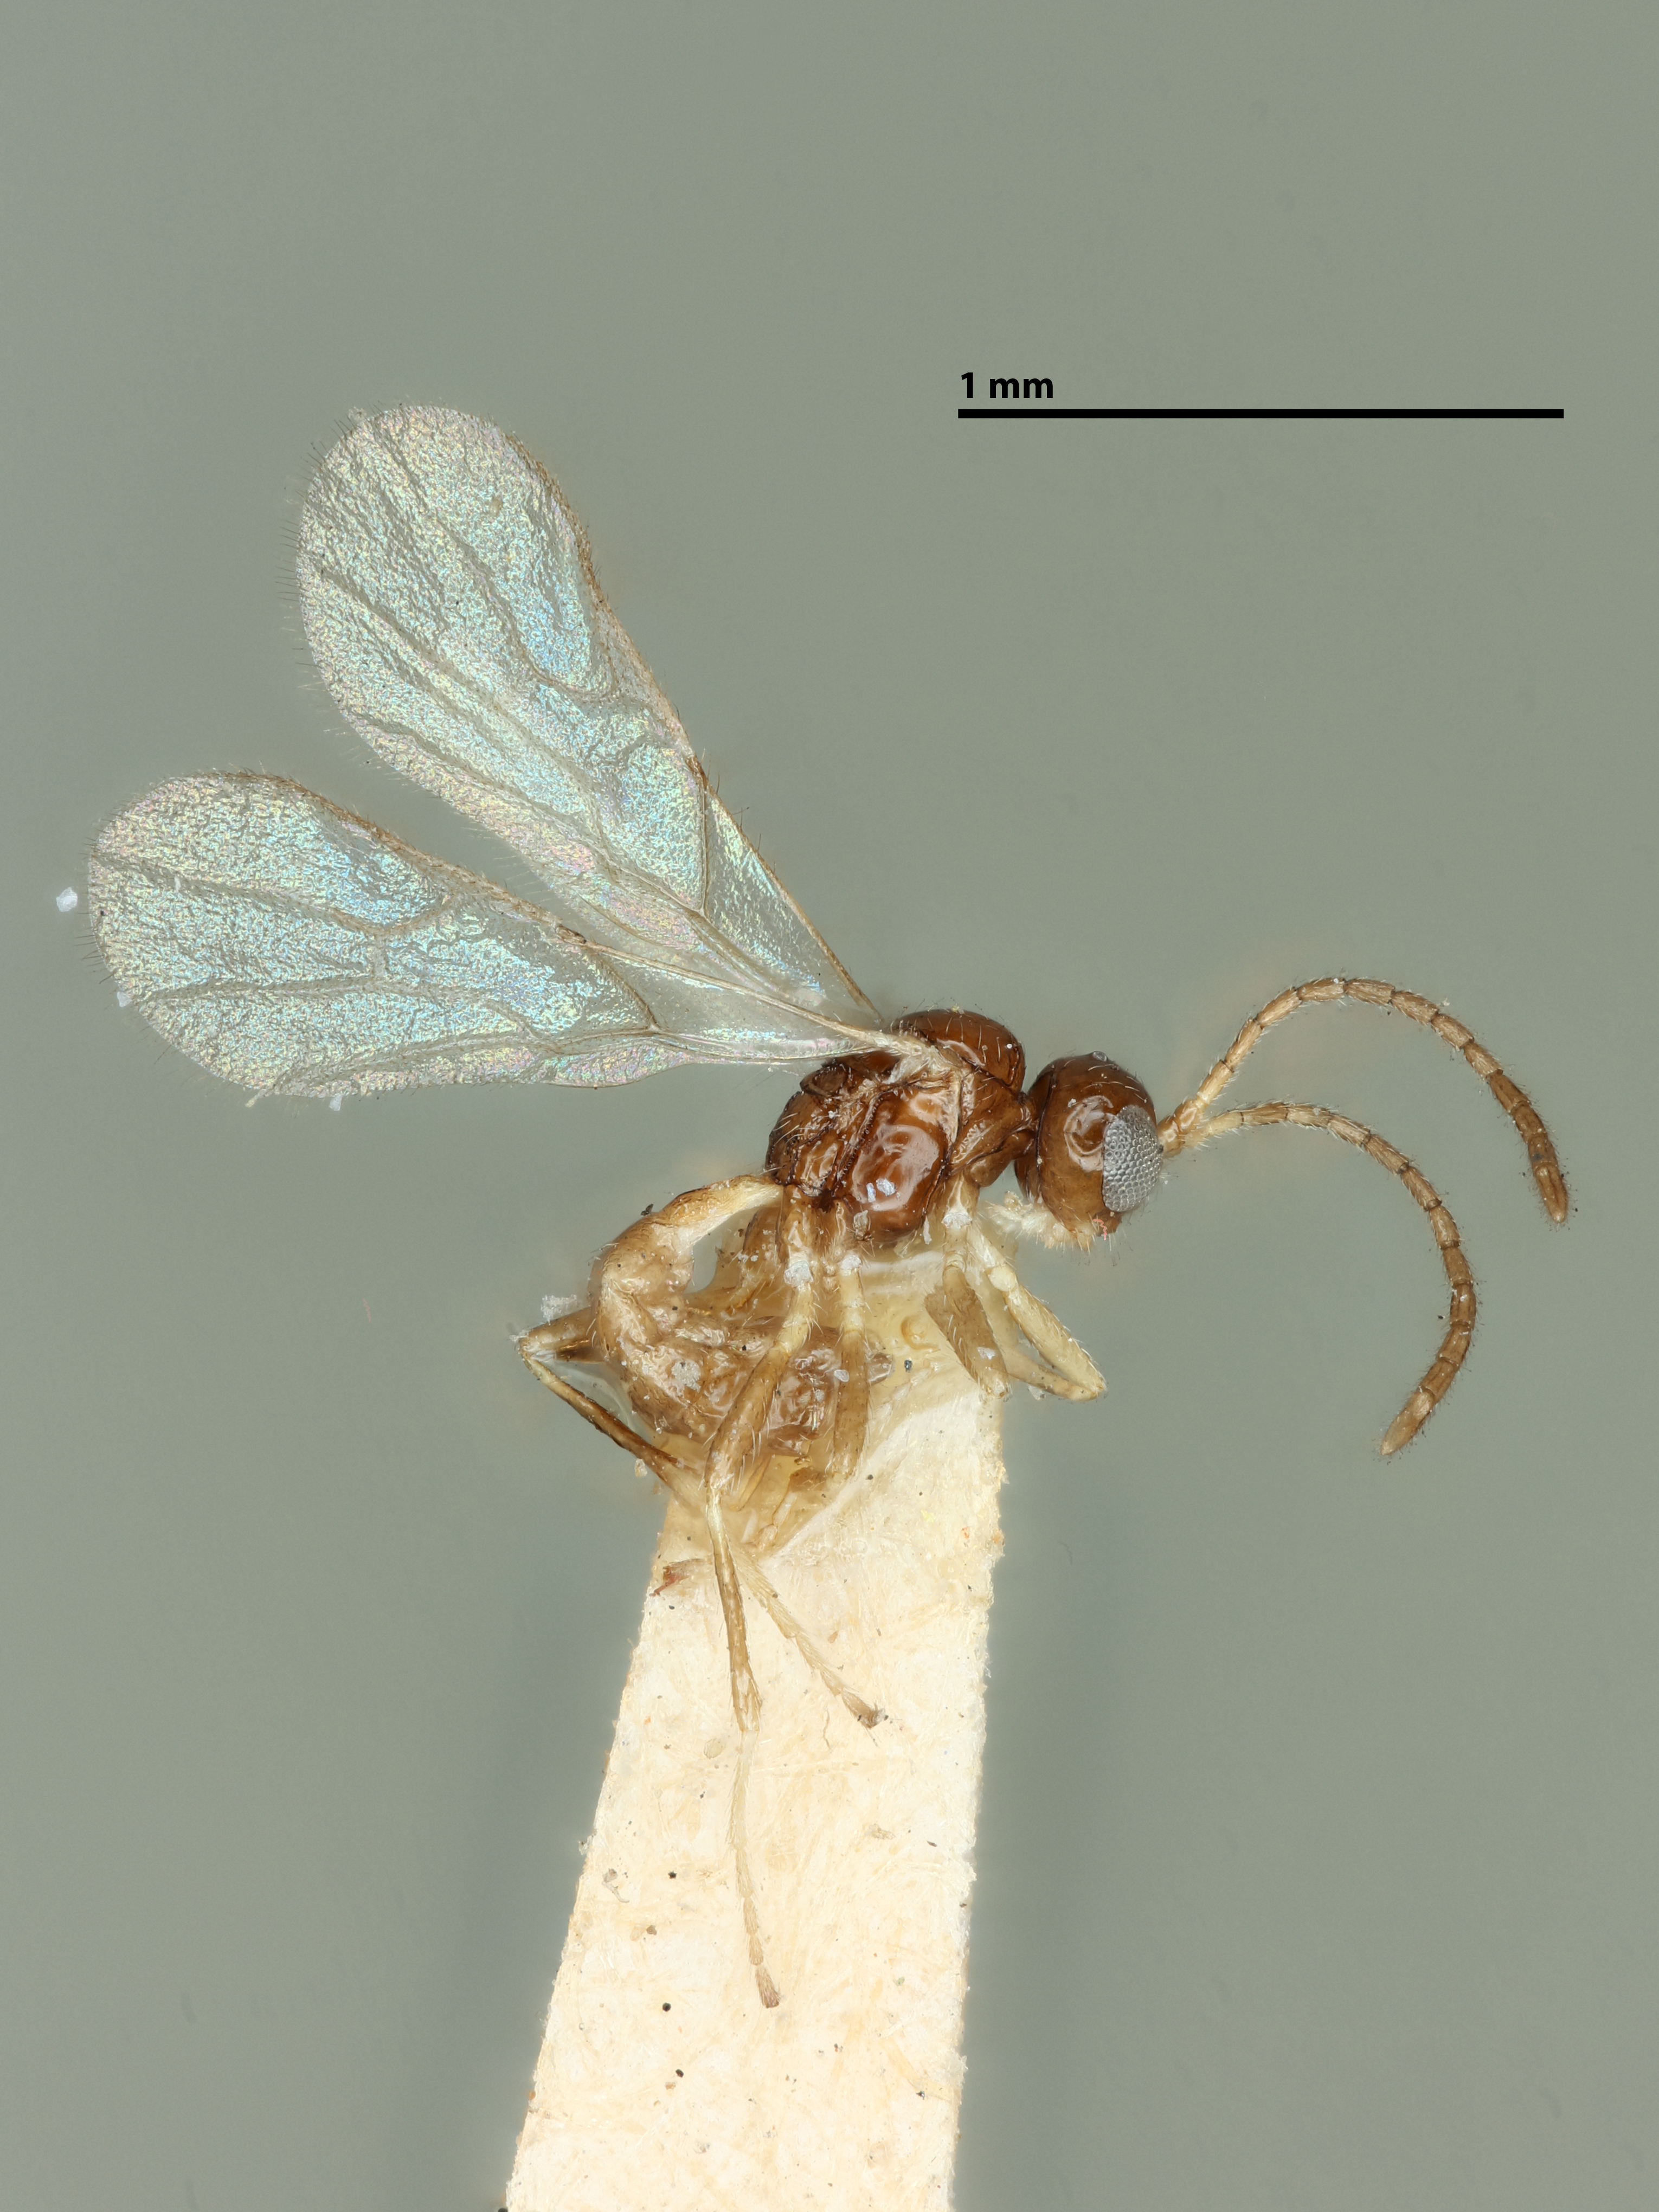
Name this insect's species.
Aphidius phorodontis
